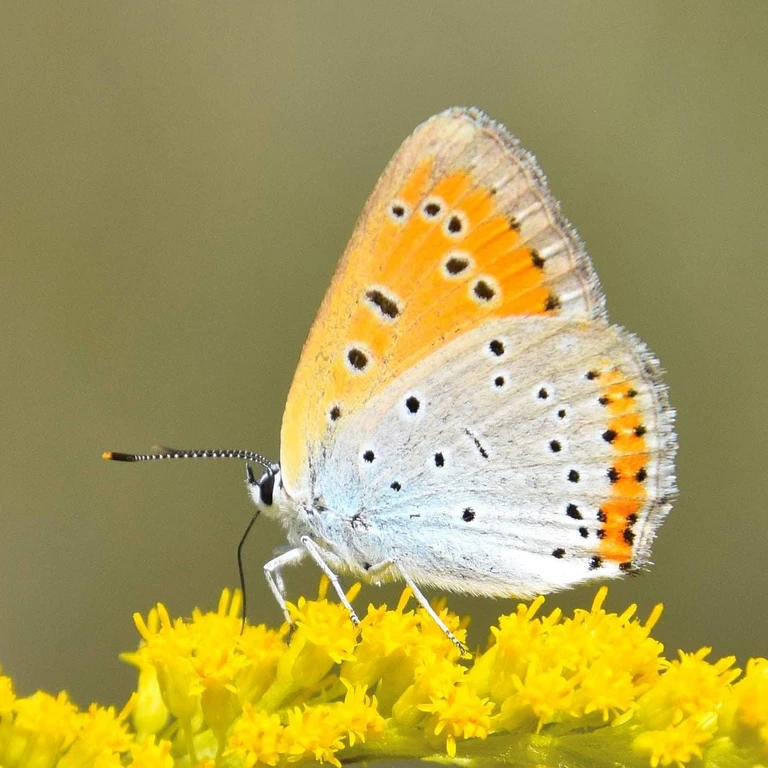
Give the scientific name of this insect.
Lycaena dispar
